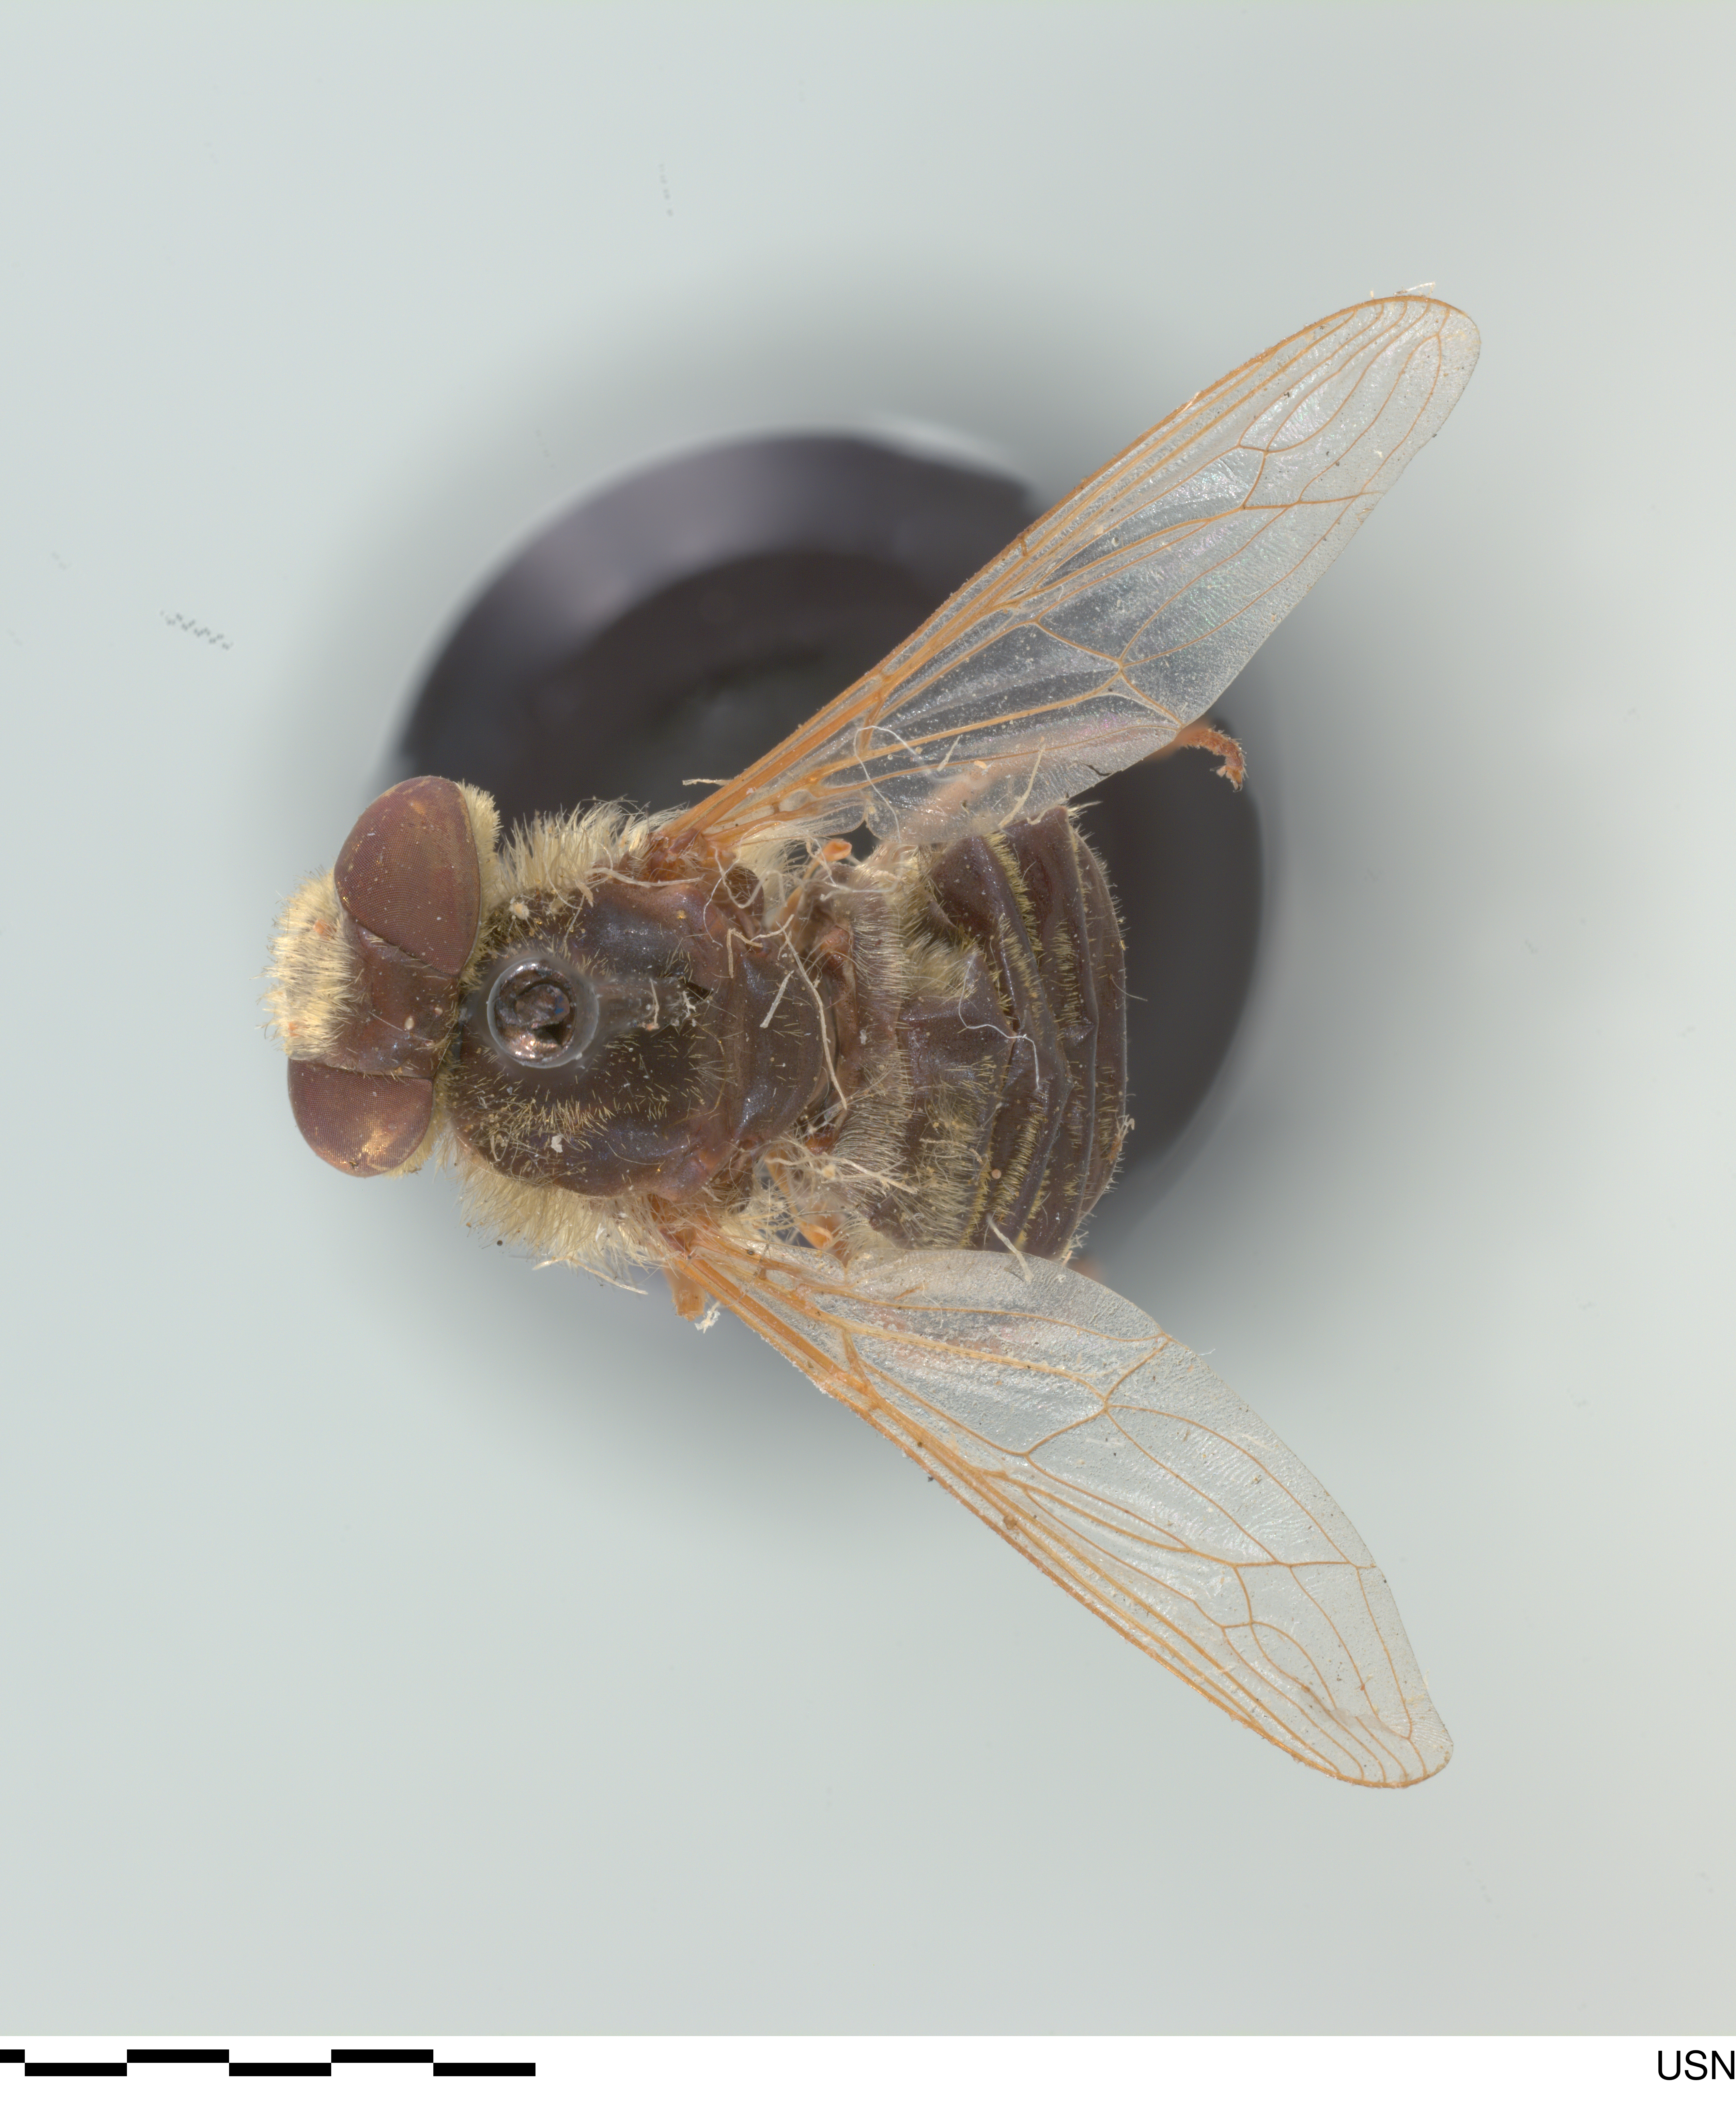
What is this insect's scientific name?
Neorhynchocephalus sackenii
